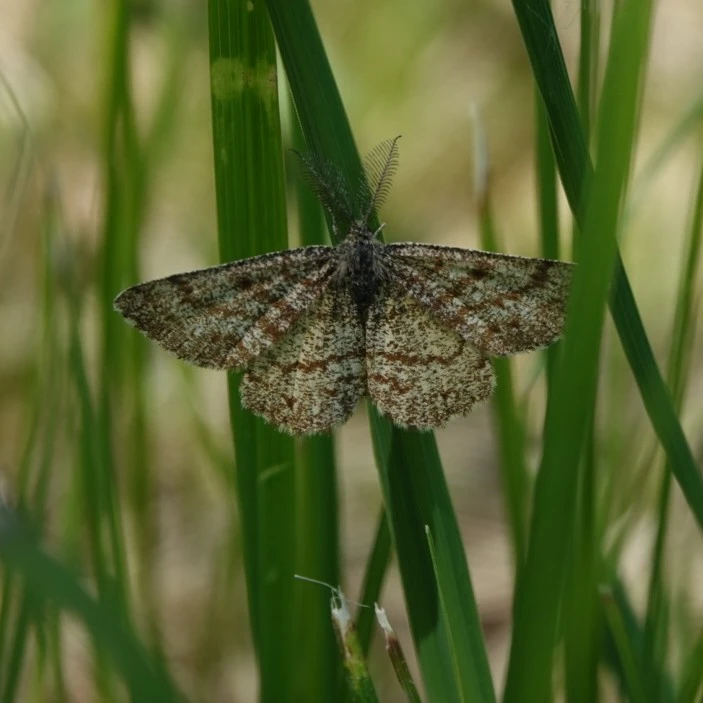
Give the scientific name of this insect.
Ematurga atomaria
